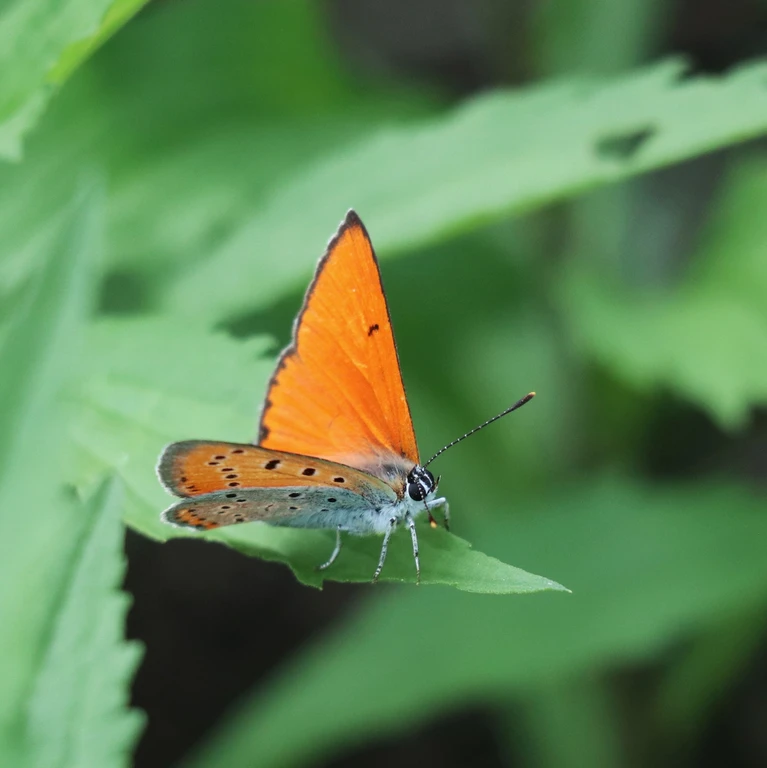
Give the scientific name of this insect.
Lycaena dispar
